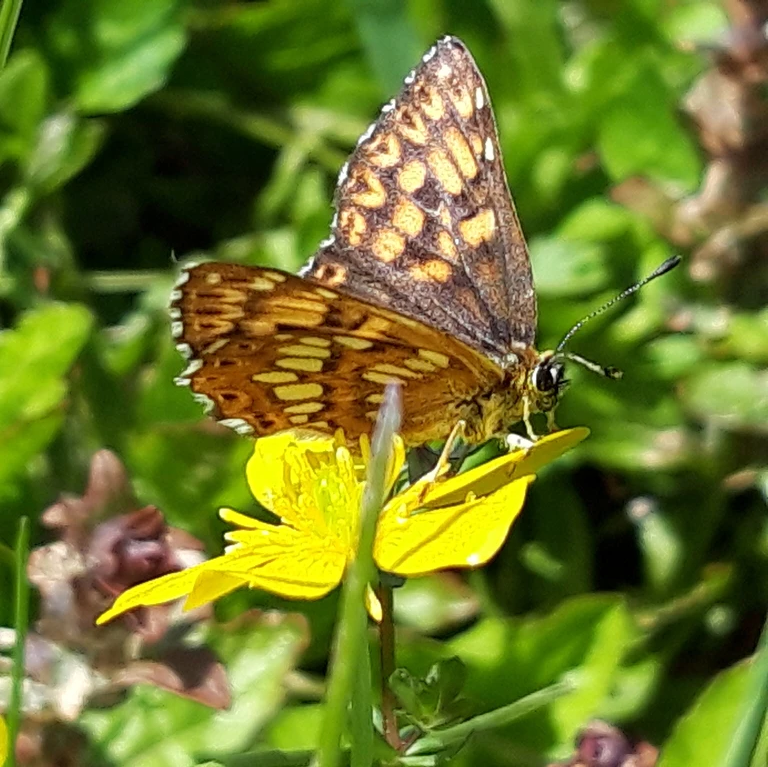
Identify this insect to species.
Hamearis lucina
